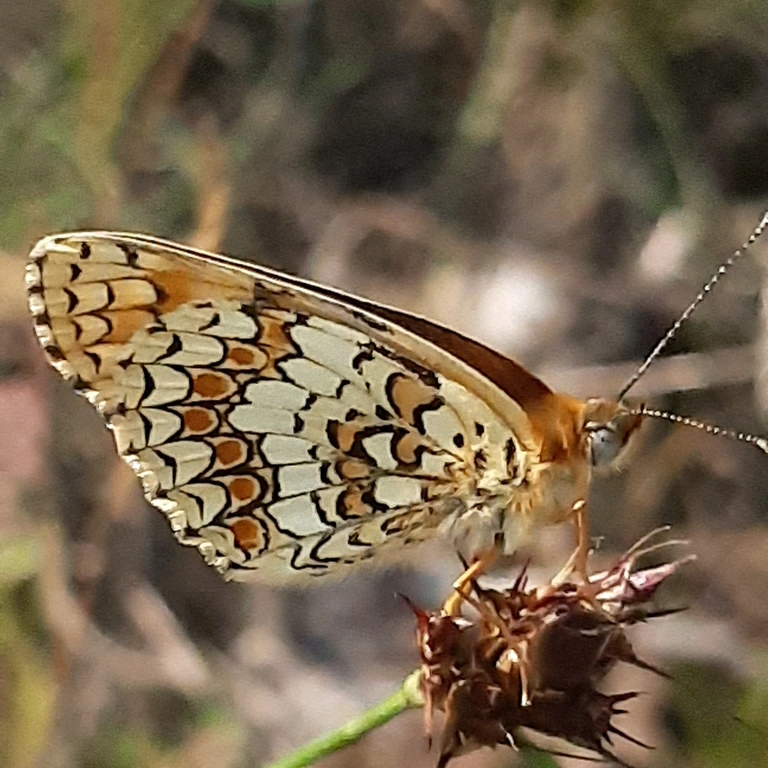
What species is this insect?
Melitaea phoebe
